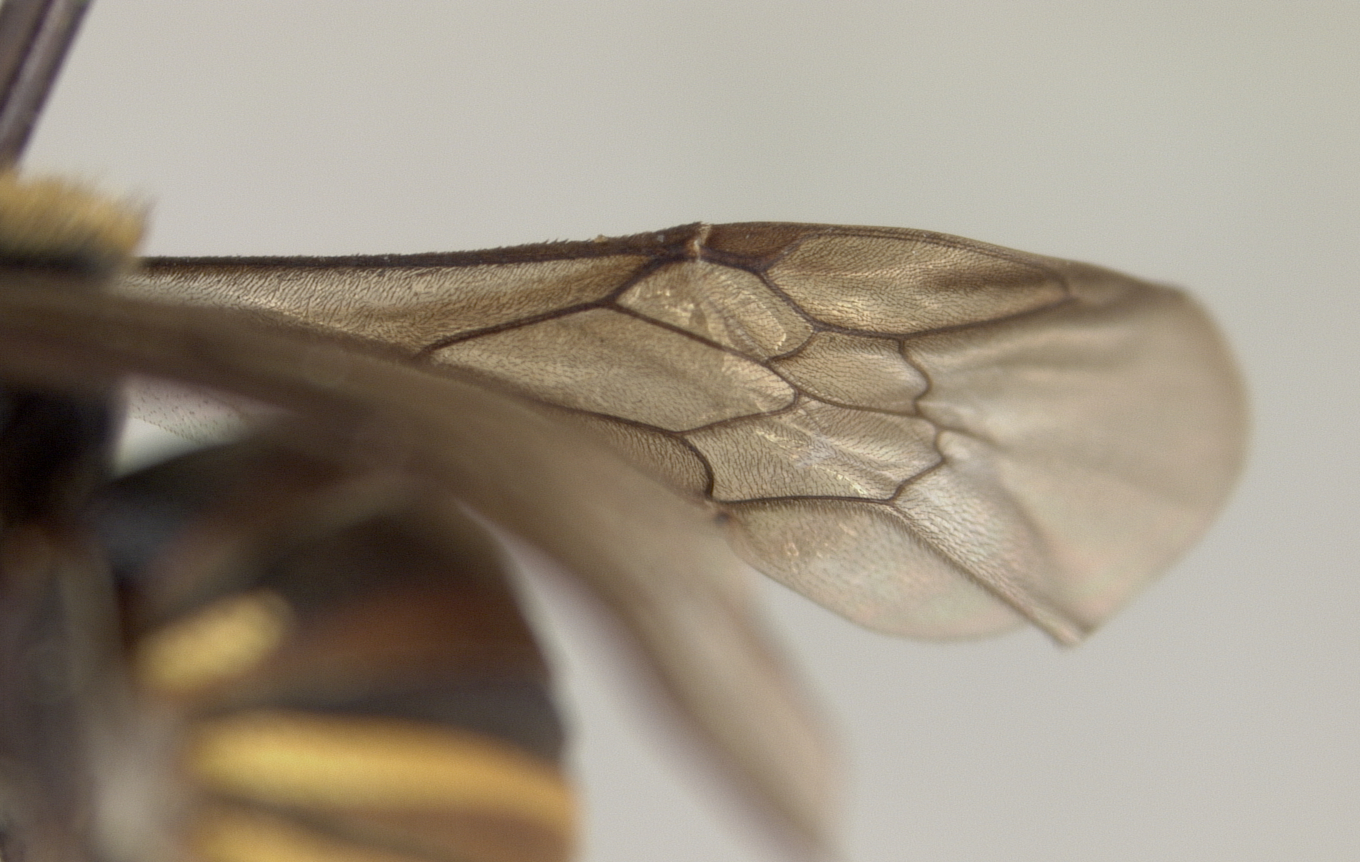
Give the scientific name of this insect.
Dianthidium manni
